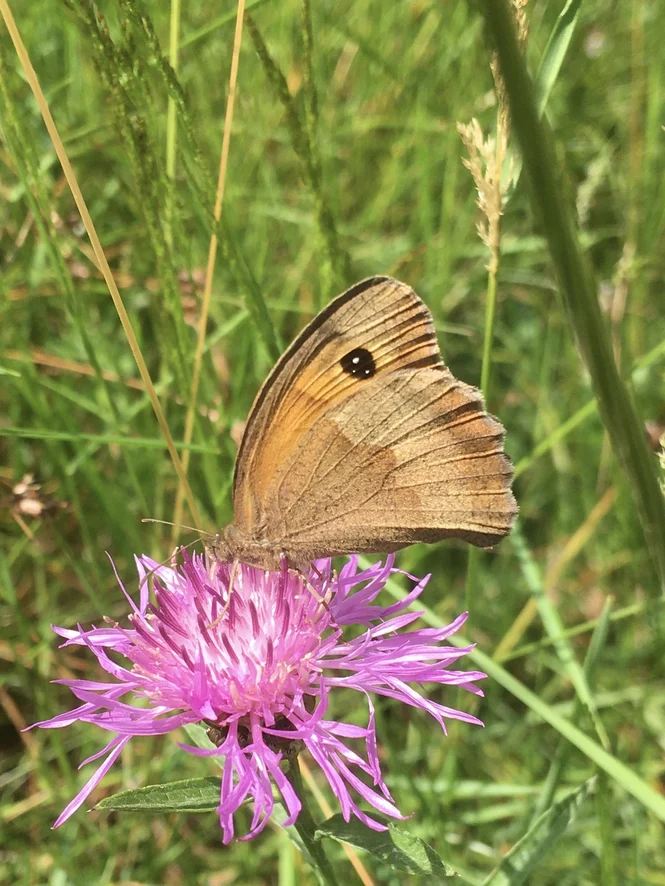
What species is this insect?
Maniola jurtina
